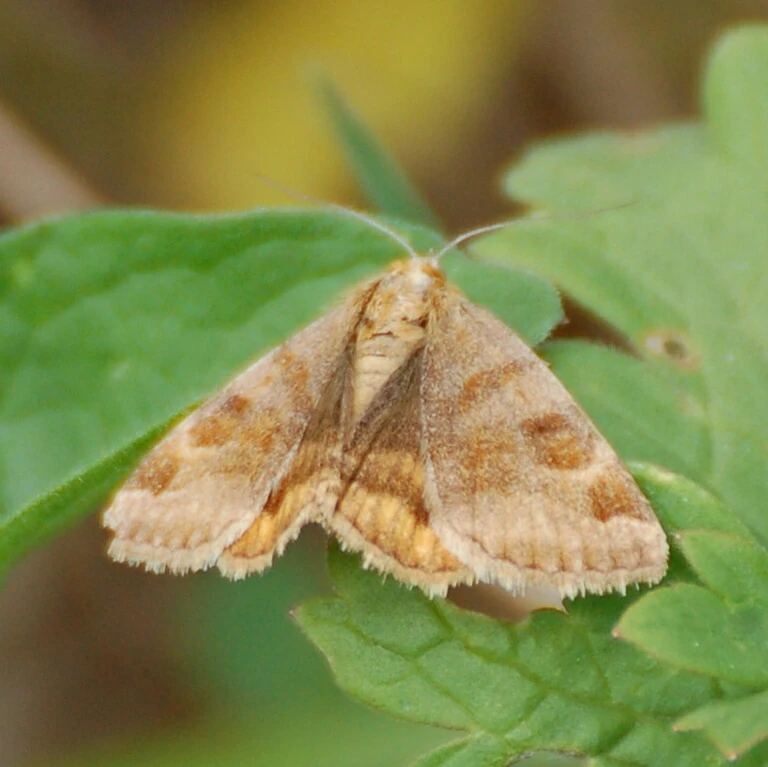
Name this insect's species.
Euclidia glyphica
